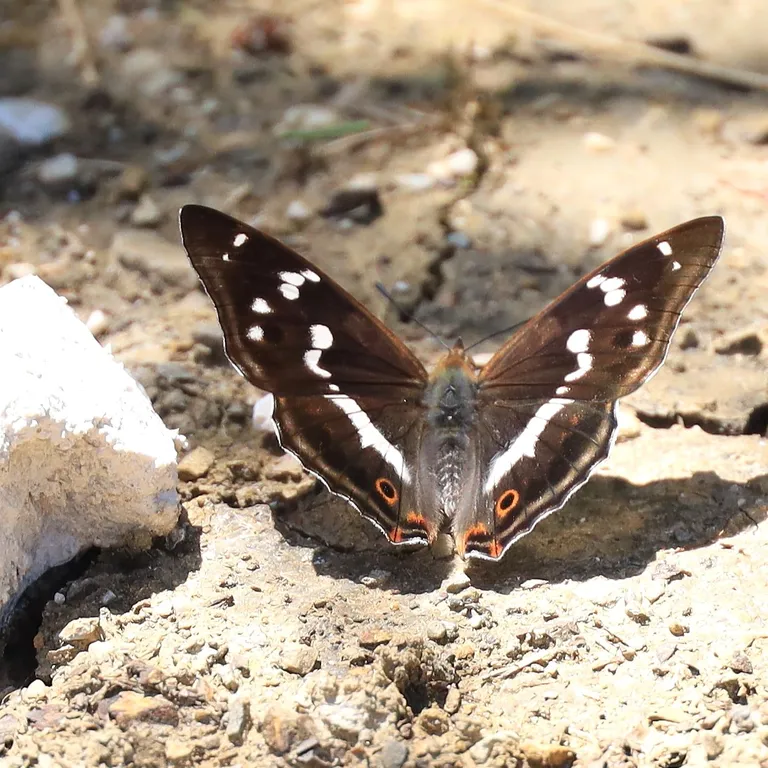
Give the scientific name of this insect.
Apatura iris
